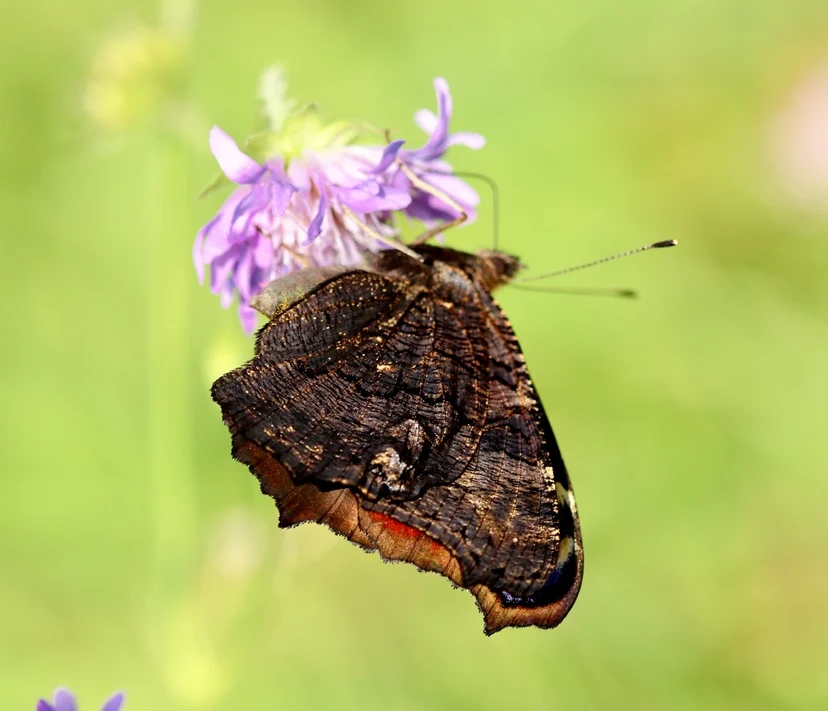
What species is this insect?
Aglais io
